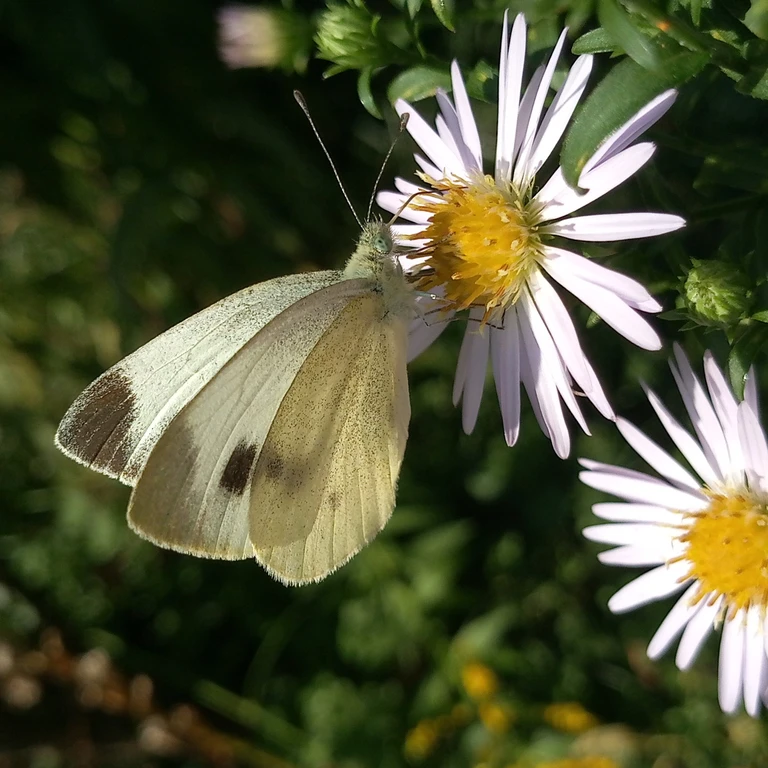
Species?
Pieris mannii
